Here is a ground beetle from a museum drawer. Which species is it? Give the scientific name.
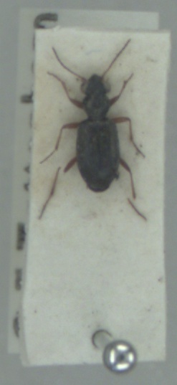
Asaphidion flavipes
